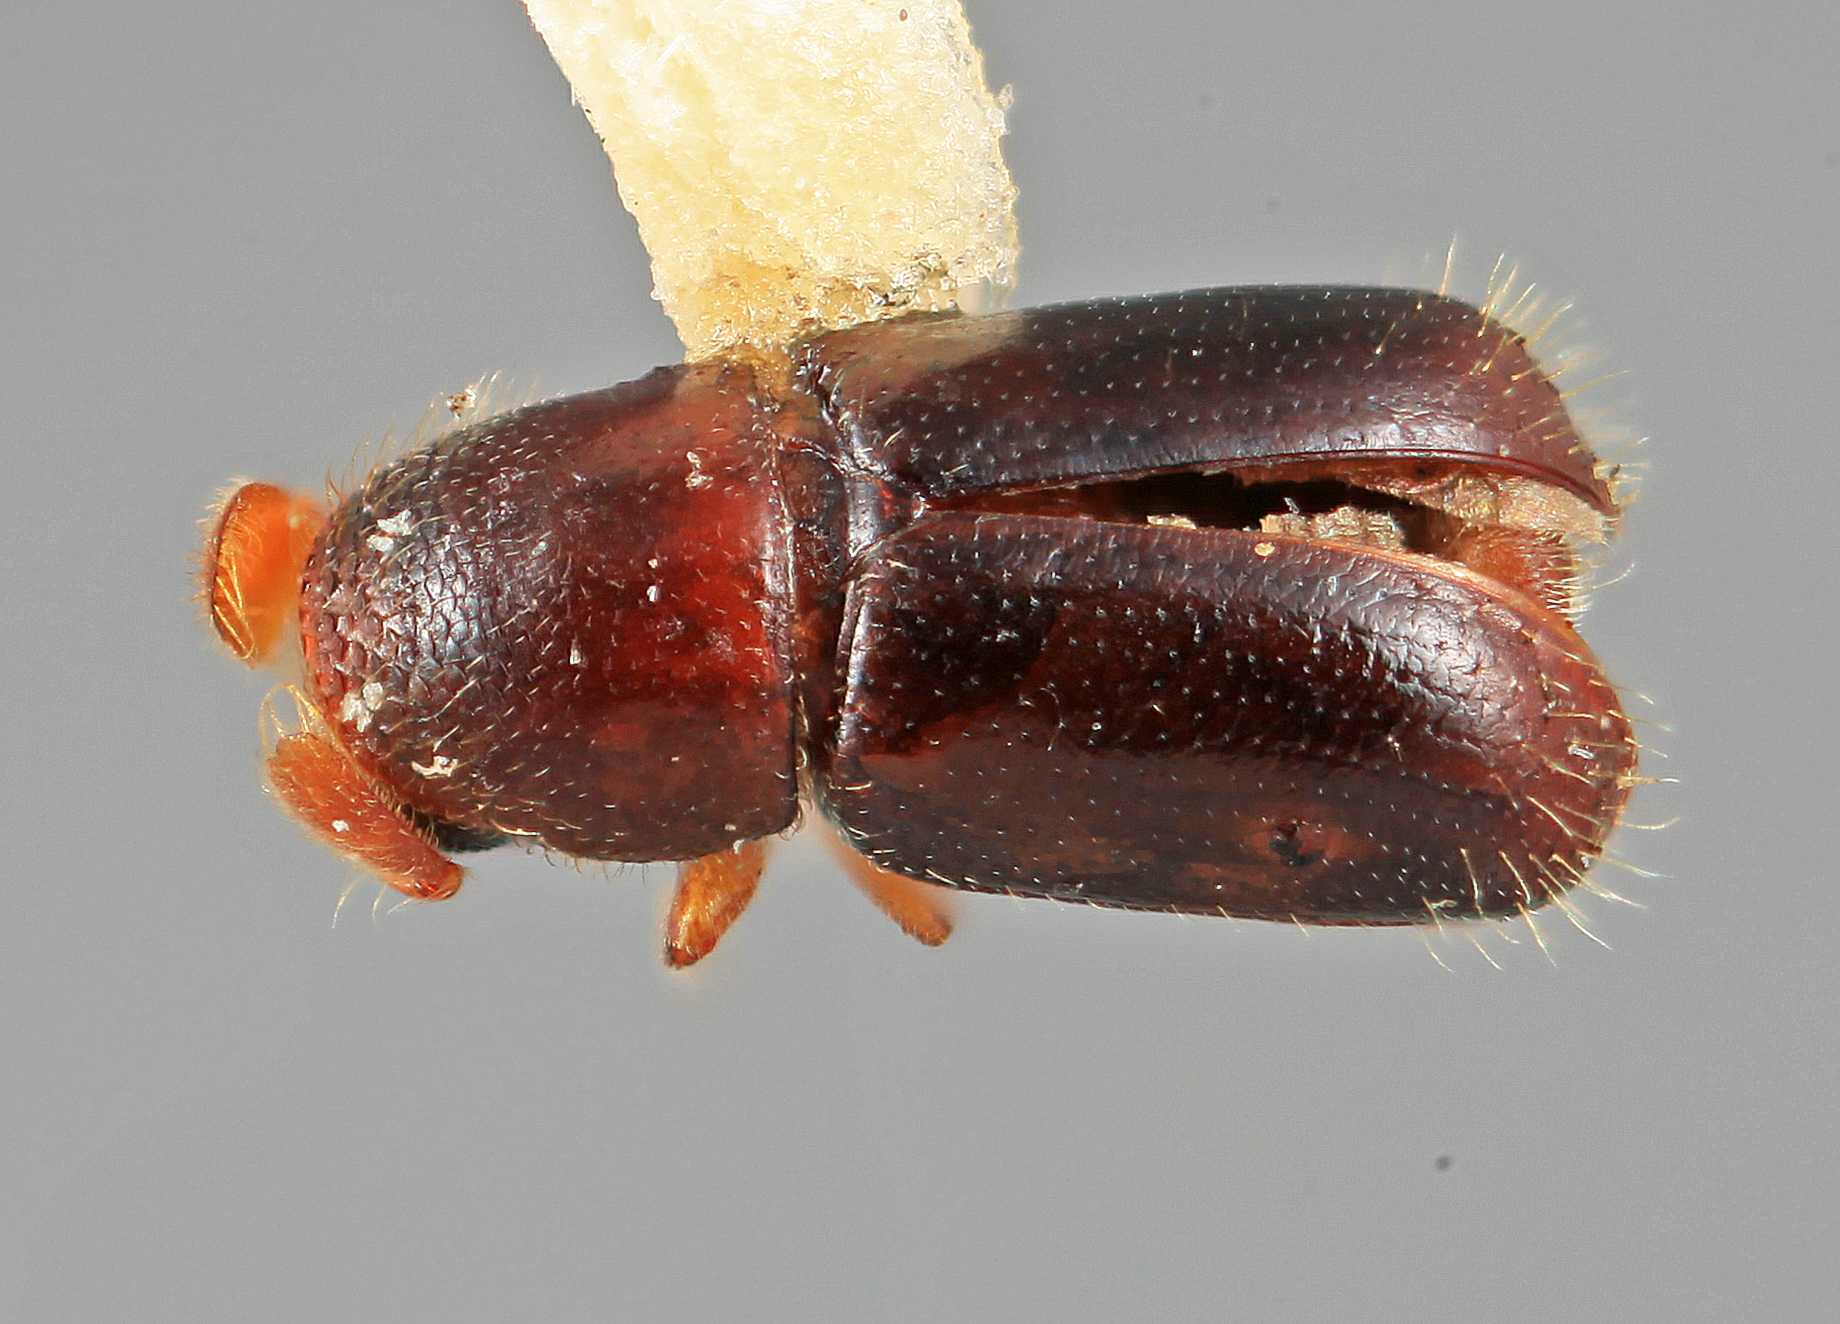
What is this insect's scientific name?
Corthyloxiphus apicalis
